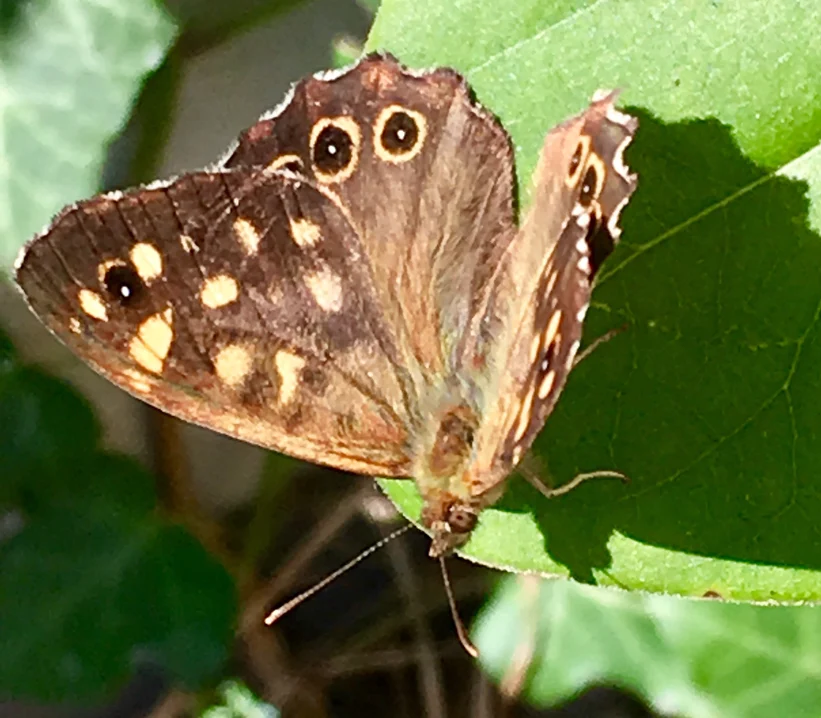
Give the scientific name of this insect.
Pararge aegeria
